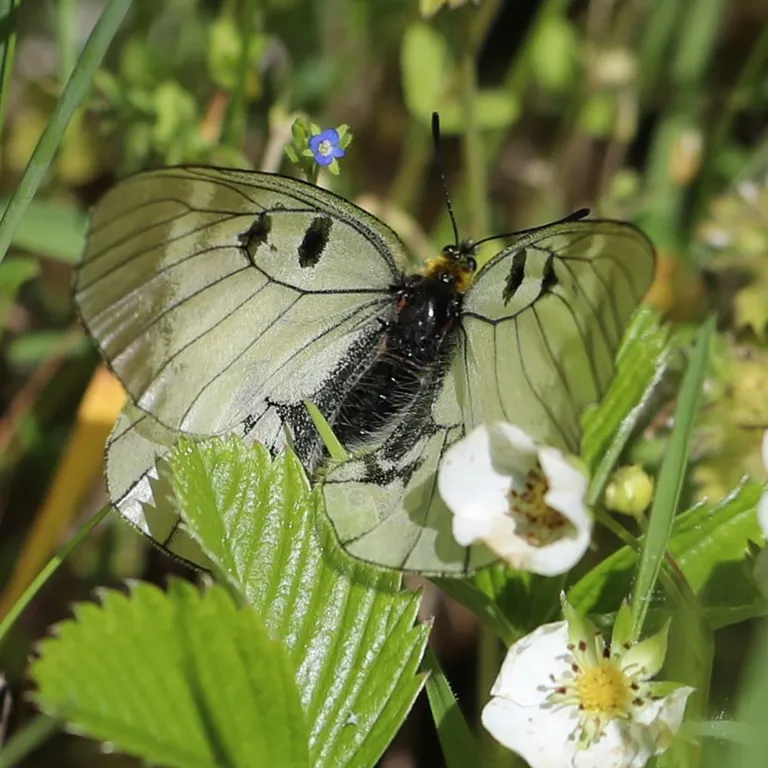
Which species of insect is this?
Parnassius mnemosyne
